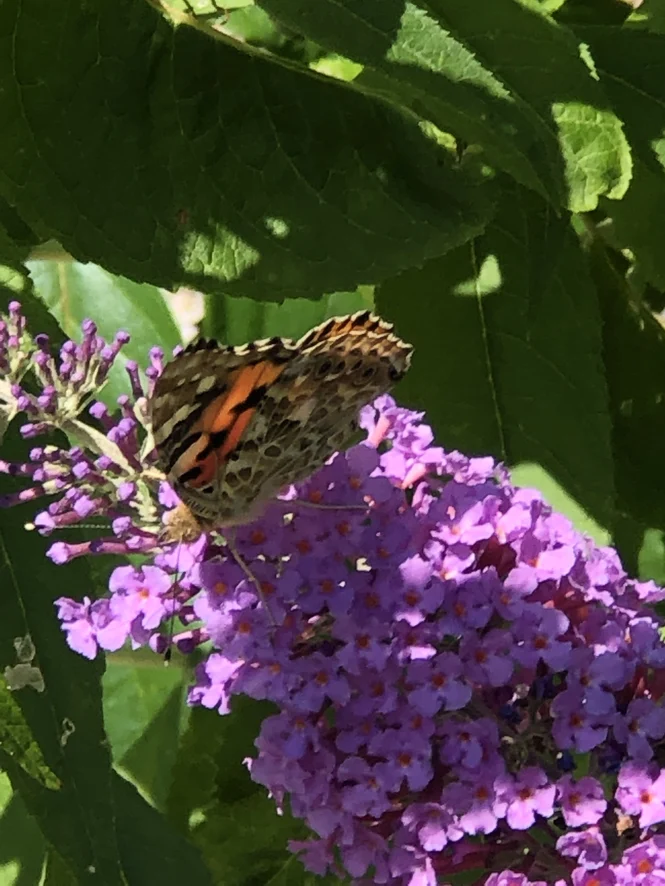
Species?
Vanessa cardui
